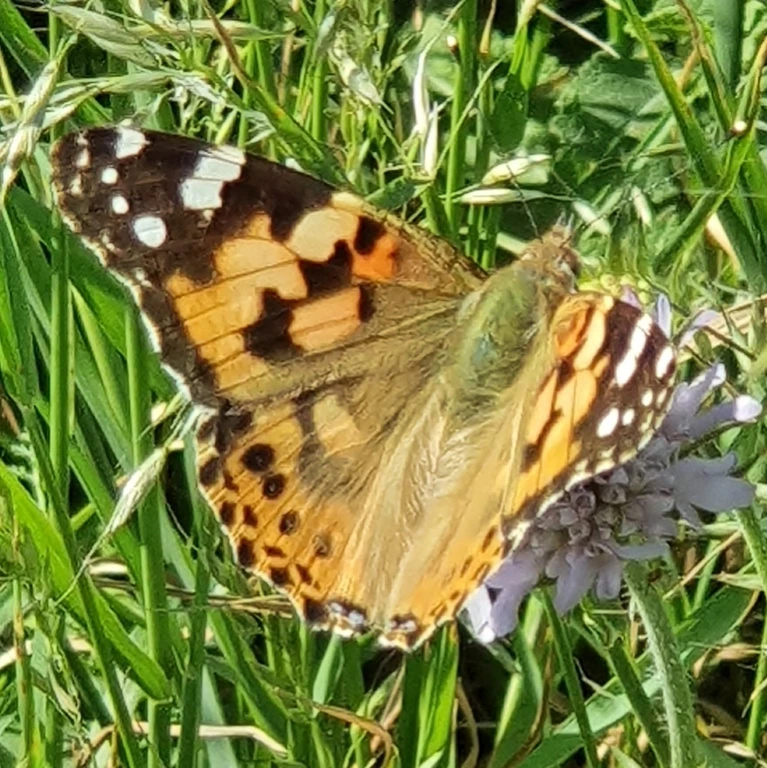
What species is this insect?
Vanessa cardui
